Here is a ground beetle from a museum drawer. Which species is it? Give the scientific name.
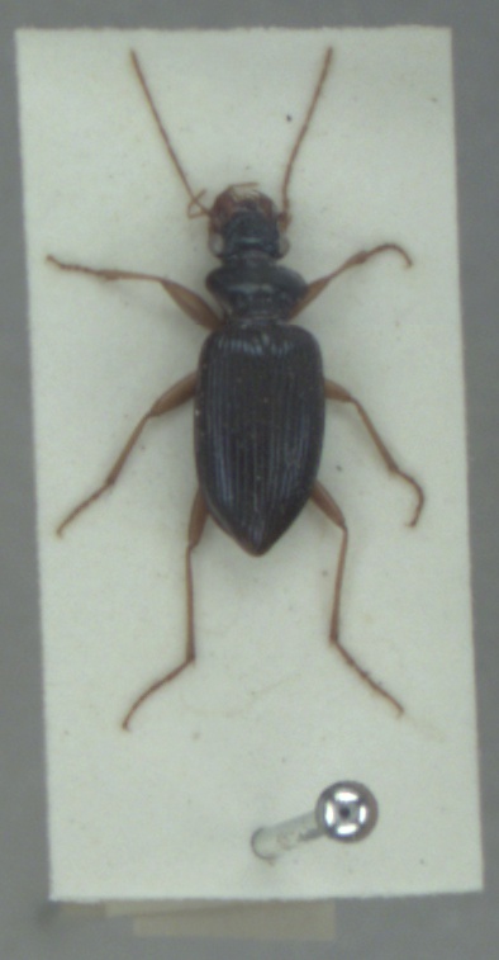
Leistus fulvibarbis
